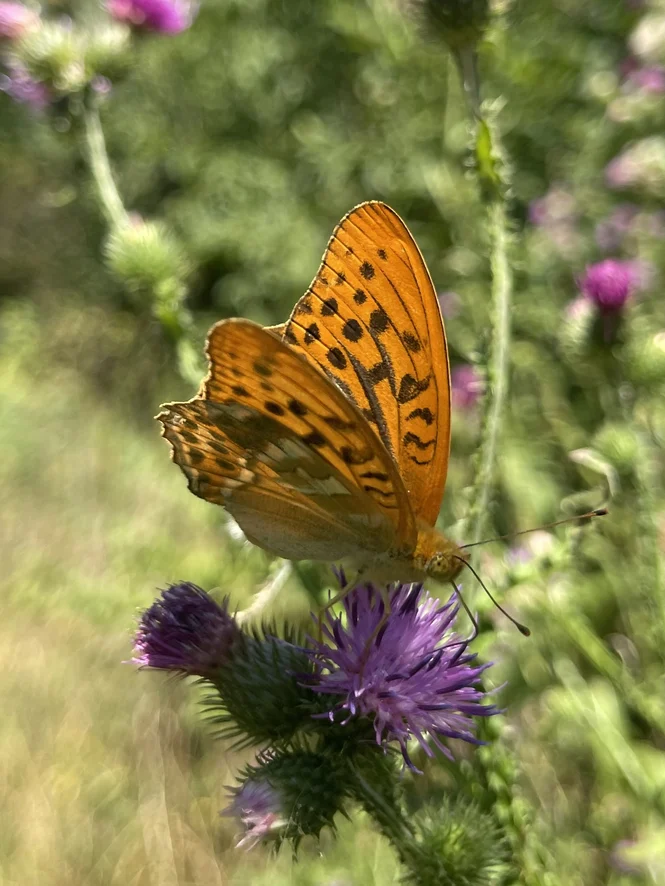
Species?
Argynnis paphia
